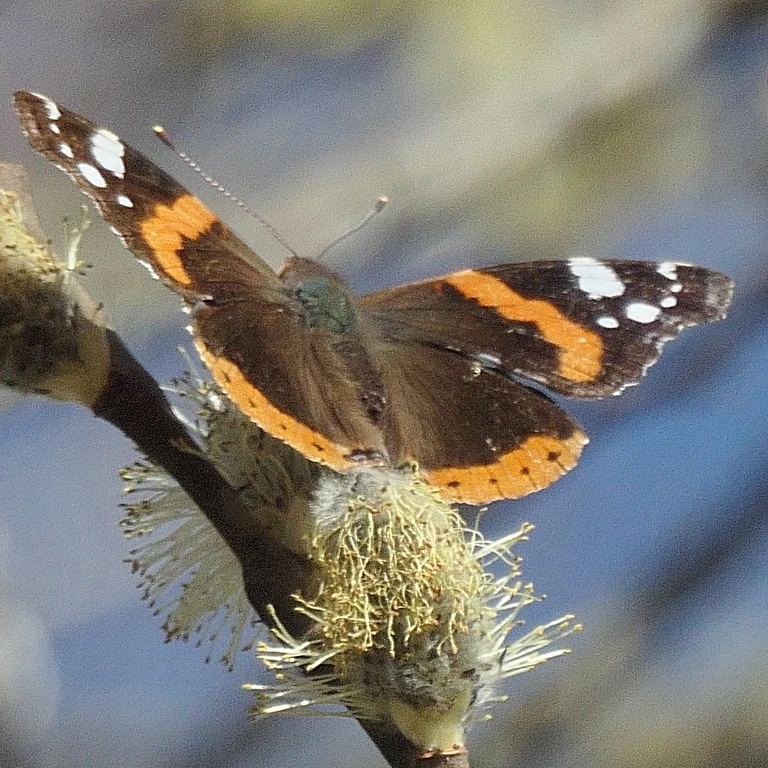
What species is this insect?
Vanessa atalanta
